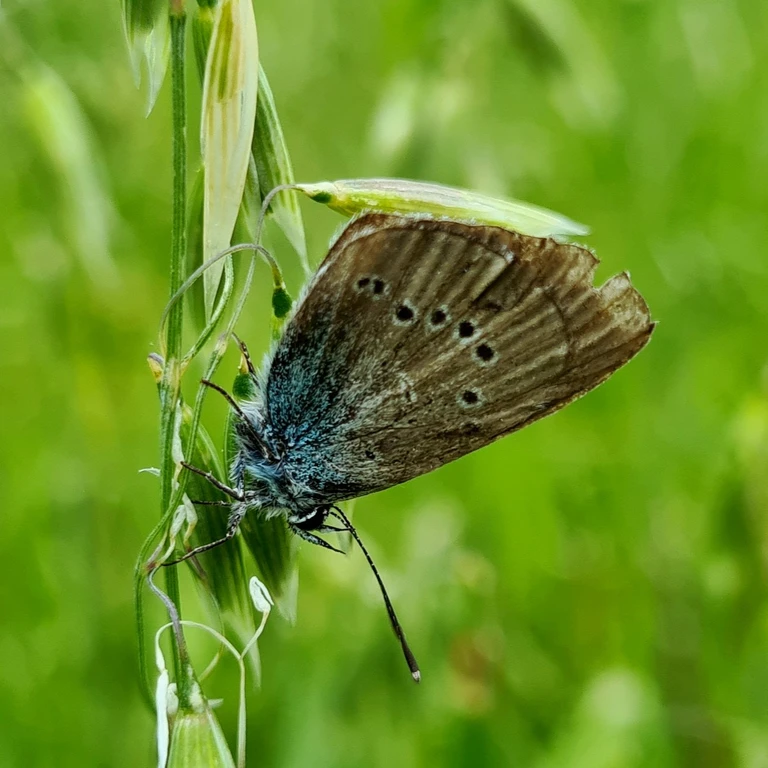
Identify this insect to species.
Cyaniris semiargus
